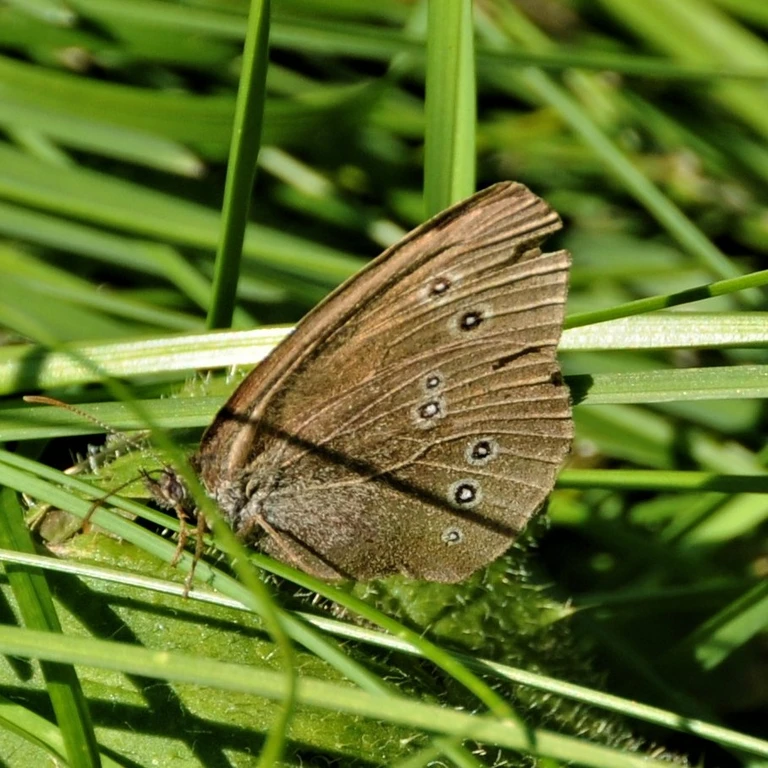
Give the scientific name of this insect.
Aphantopus hyperantus
